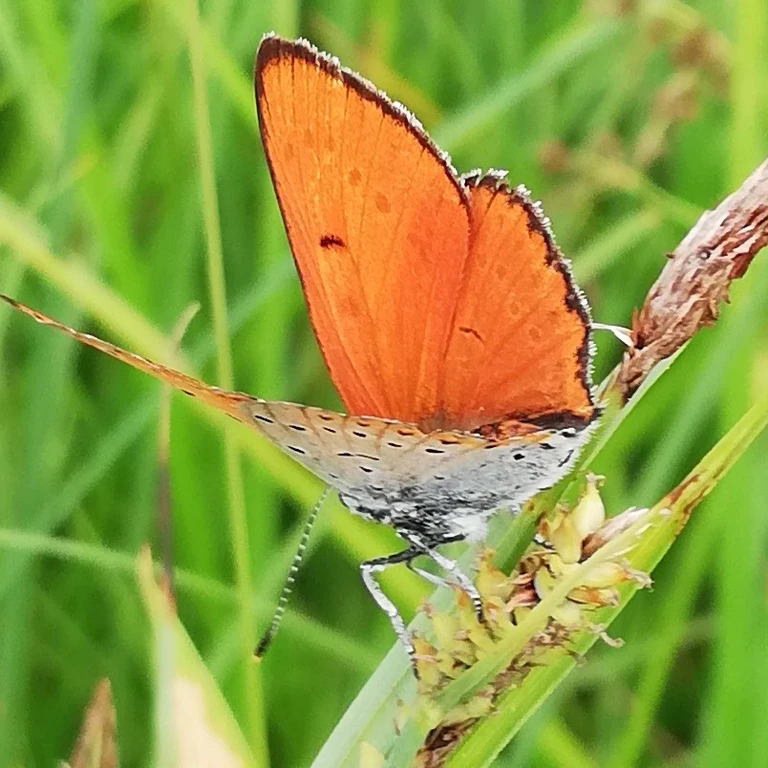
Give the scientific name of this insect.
Lycaena dispar
